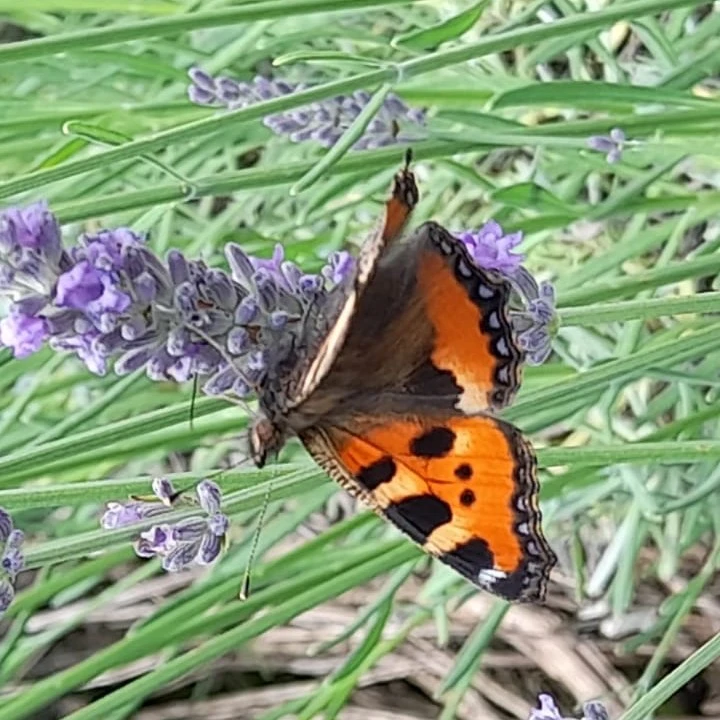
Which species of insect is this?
Aglais urticae
